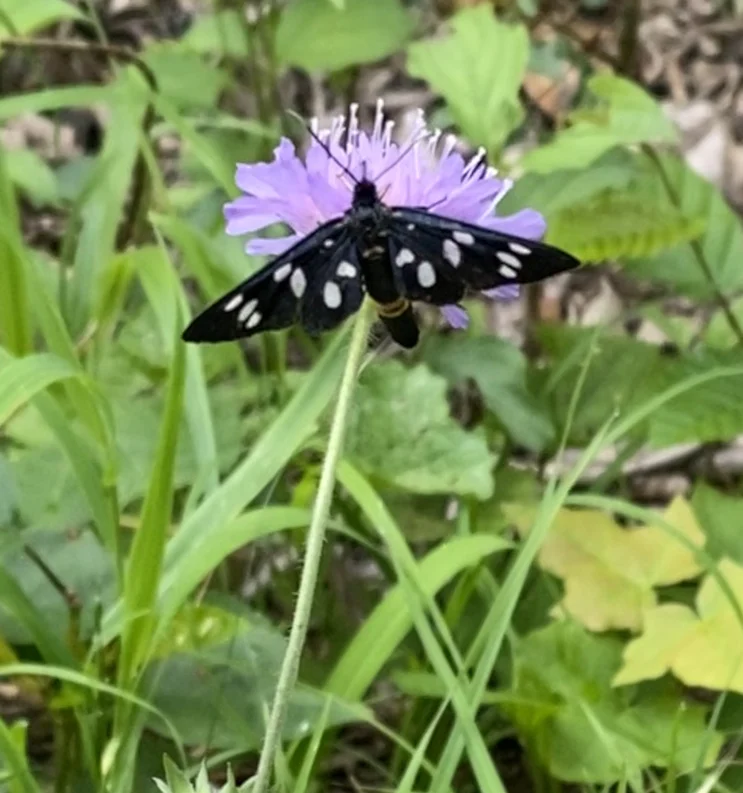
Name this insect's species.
Amata phegea
